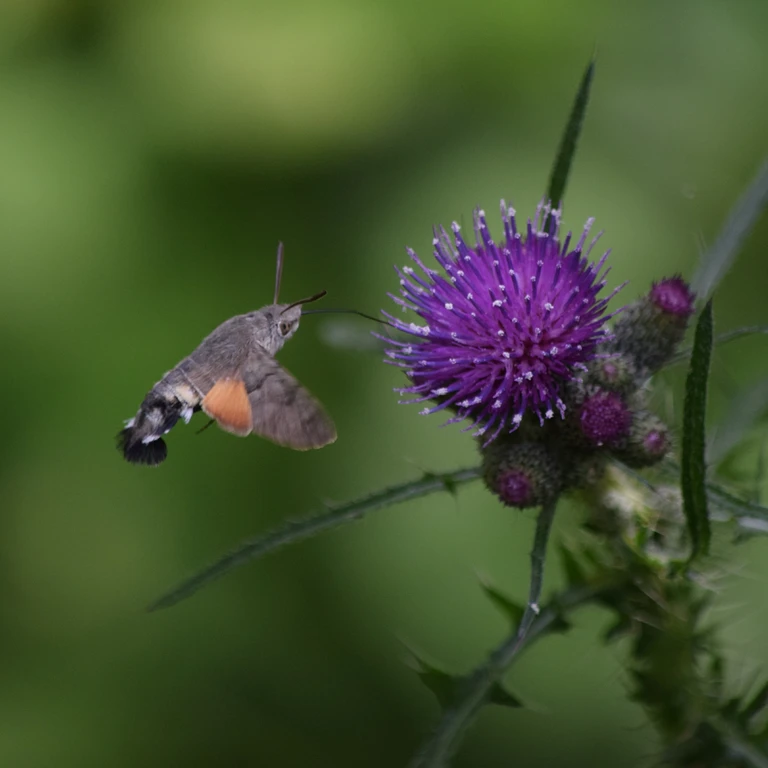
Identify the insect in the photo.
Macroglossum stellatarum
